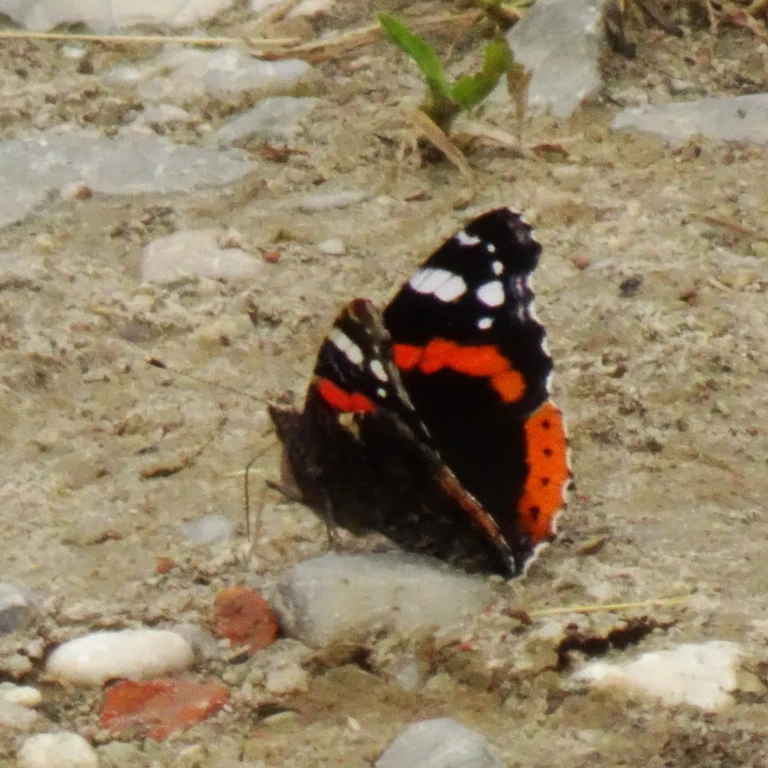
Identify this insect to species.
Vanessa atalanta
